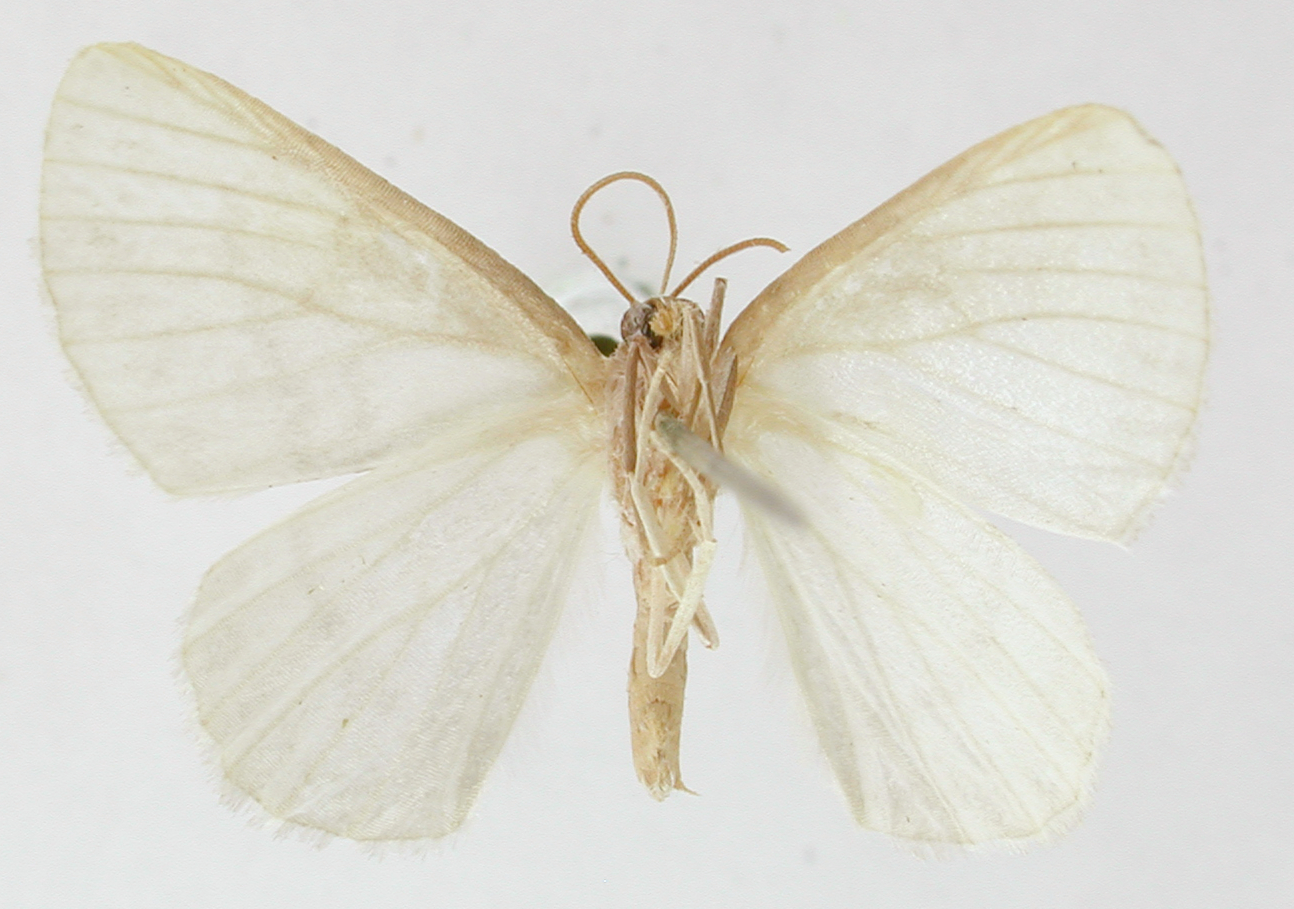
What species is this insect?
Bapta admota
